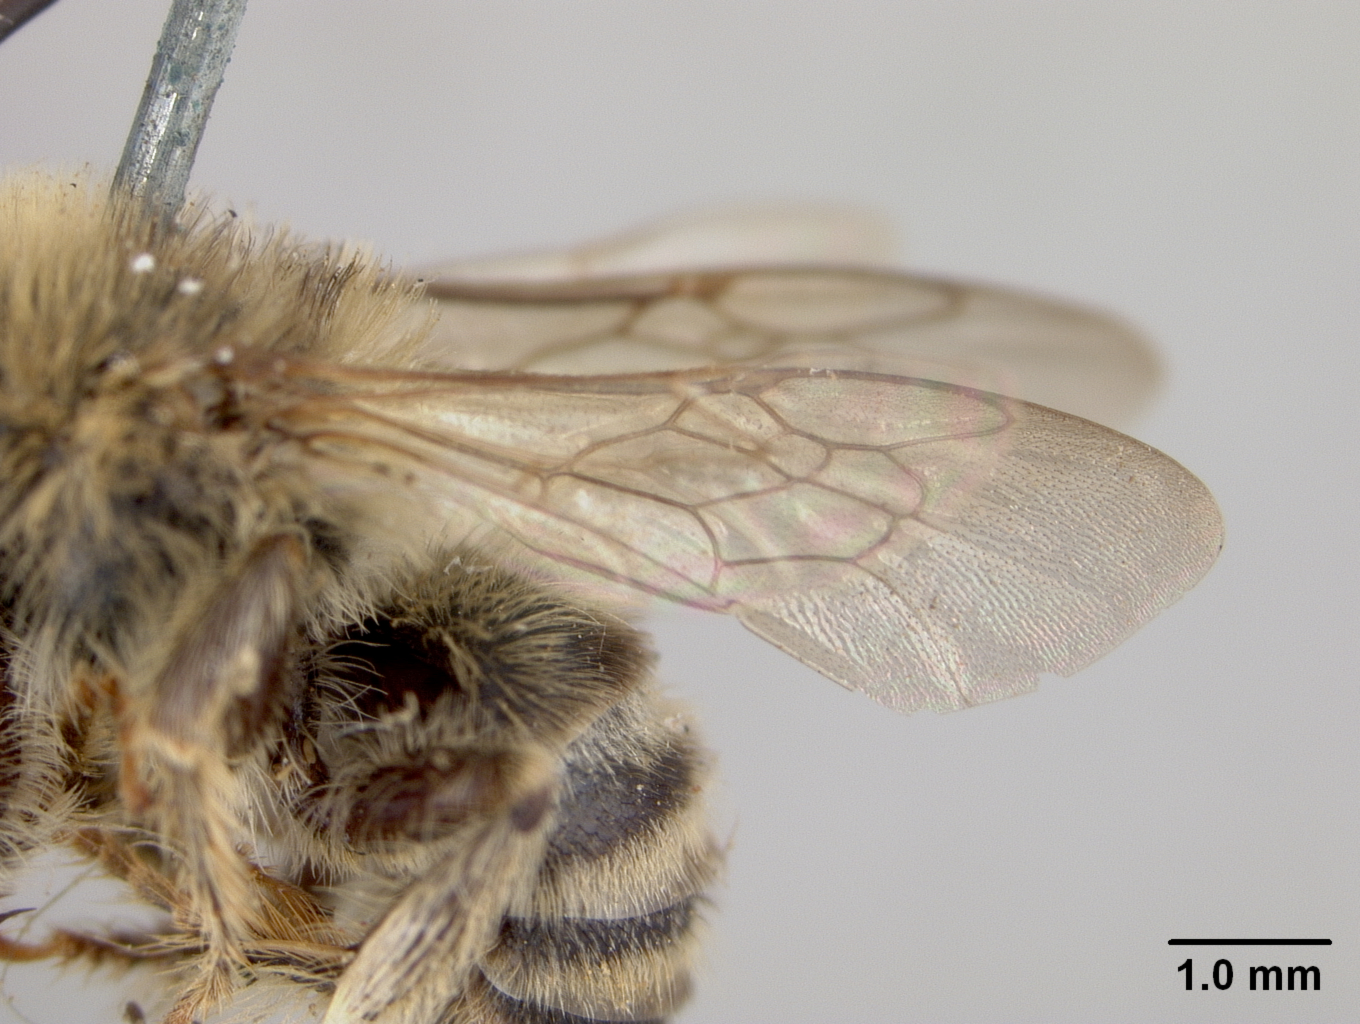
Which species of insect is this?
Melissodes floris
